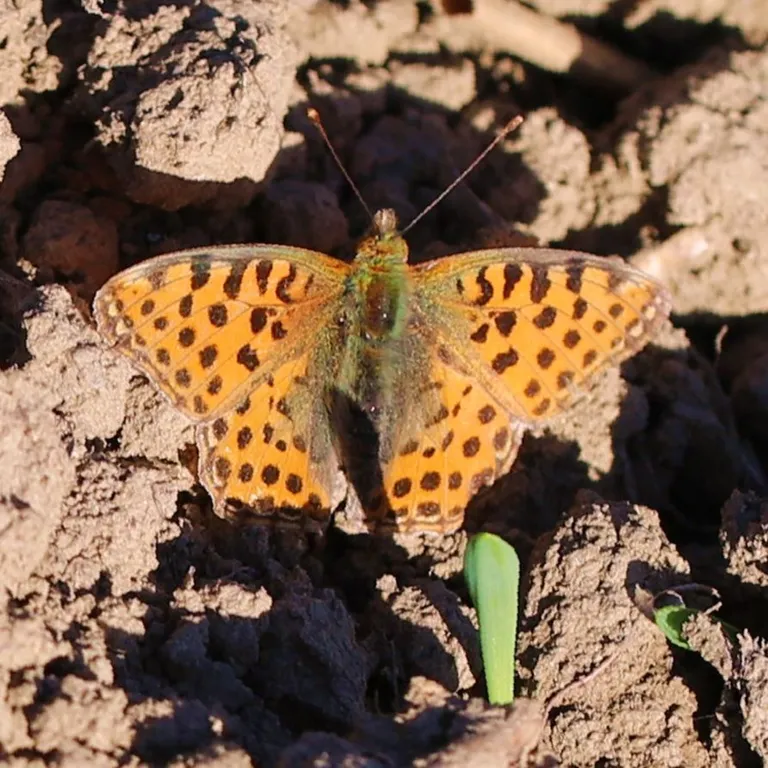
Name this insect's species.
Issoria lathonia
